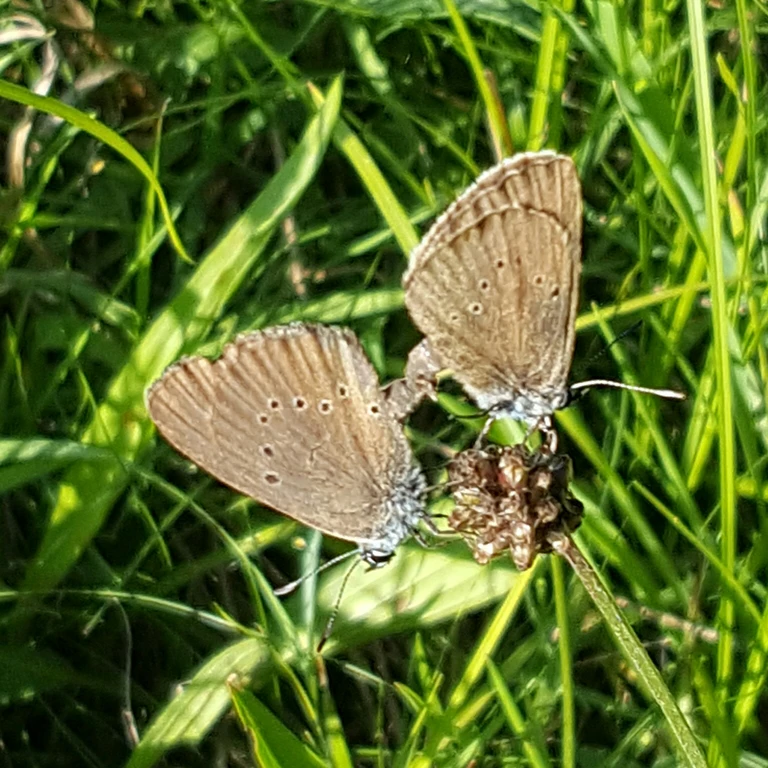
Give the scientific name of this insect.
Phengaris nausithous (also Maculinea nausithous)
